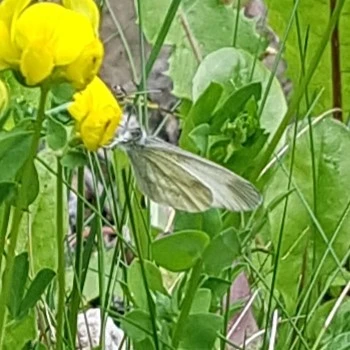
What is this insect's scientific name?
Leptidea sinapis/juvernica
